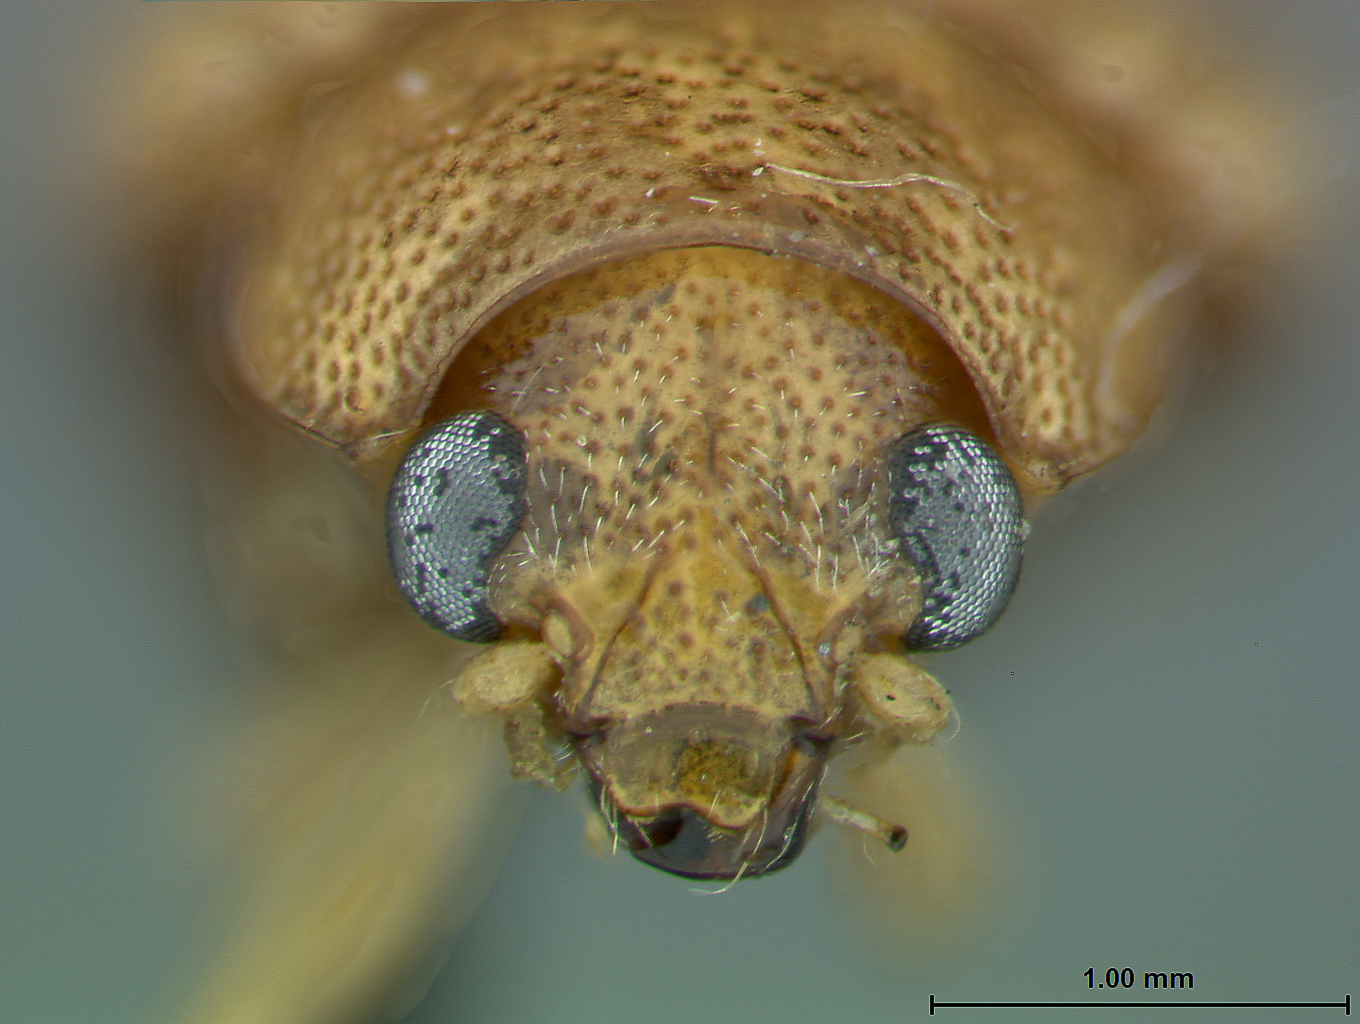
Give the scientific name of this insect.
Colaspis crinicornis
